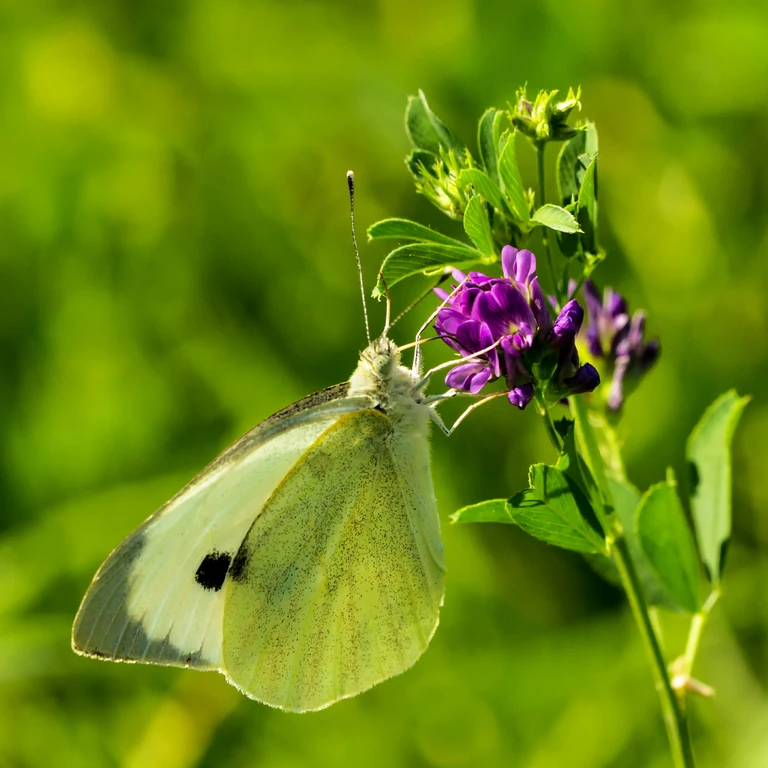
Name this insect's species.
Pieris brassicae
